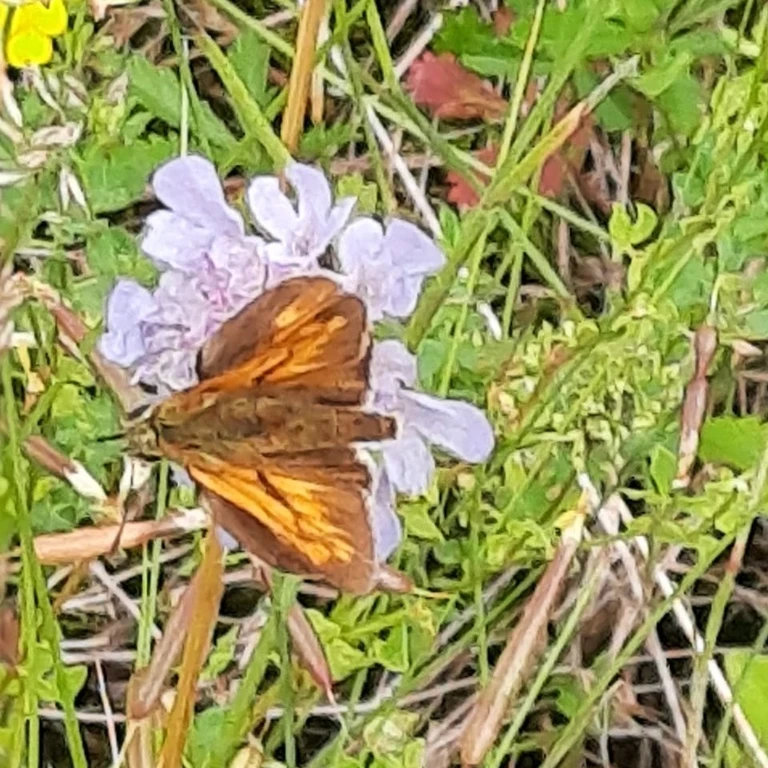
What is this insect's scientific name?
Ochlodes sylvanus (also Ochlodes venata)
